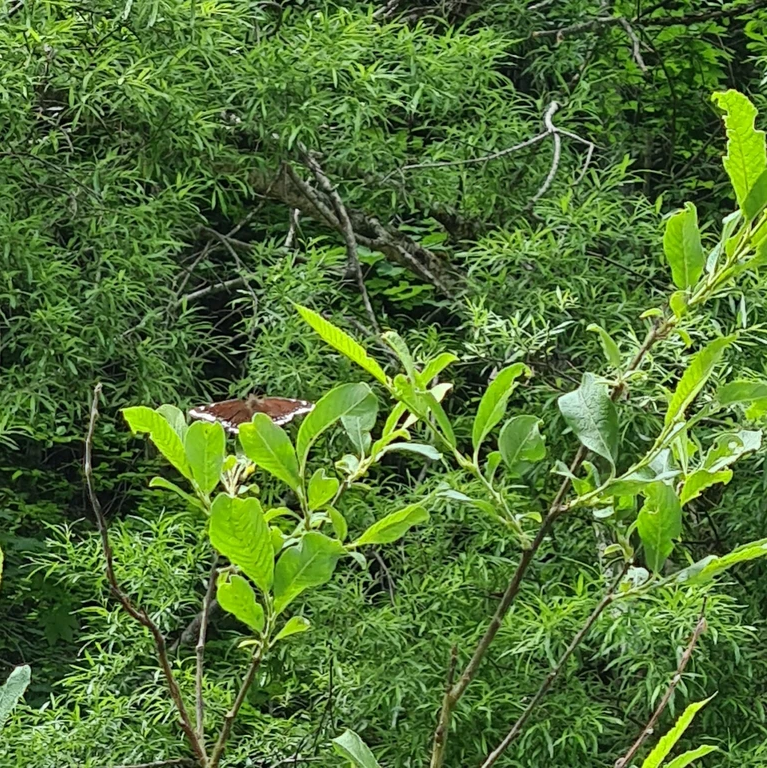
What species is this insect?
Nymphalis antiopa
